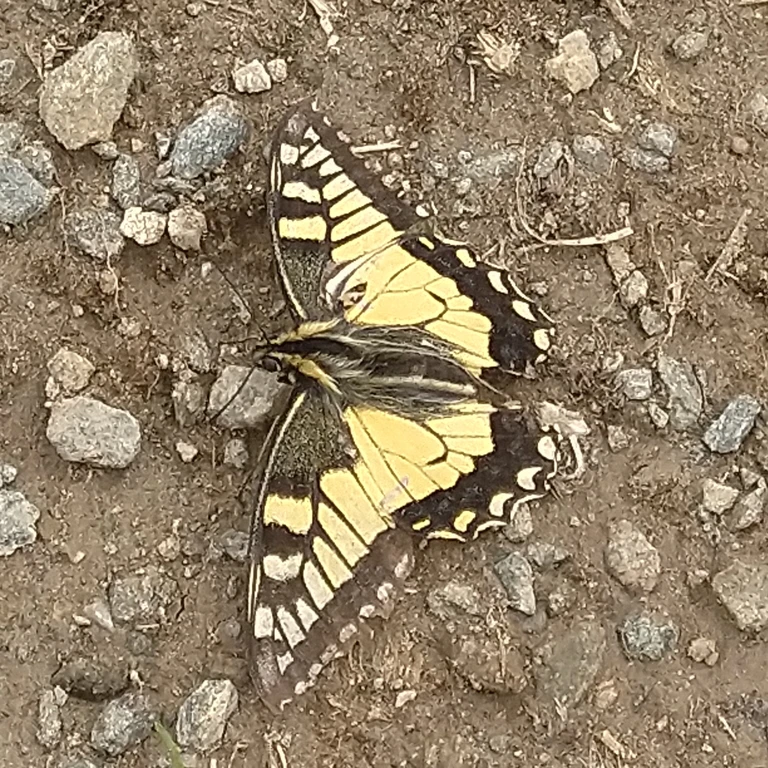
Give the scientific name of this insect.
Papilio machaon
